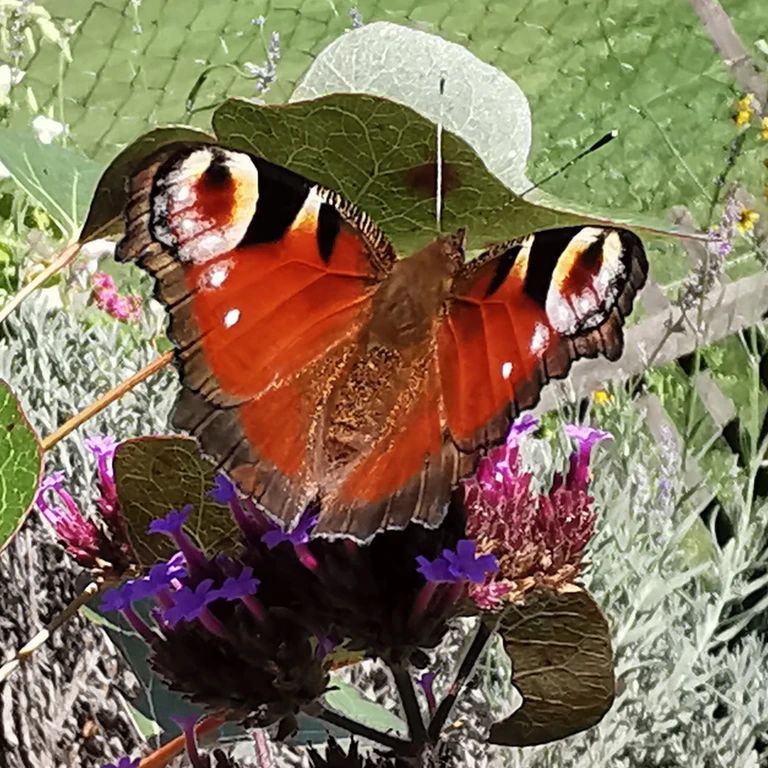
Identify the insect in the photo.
Aglais io
